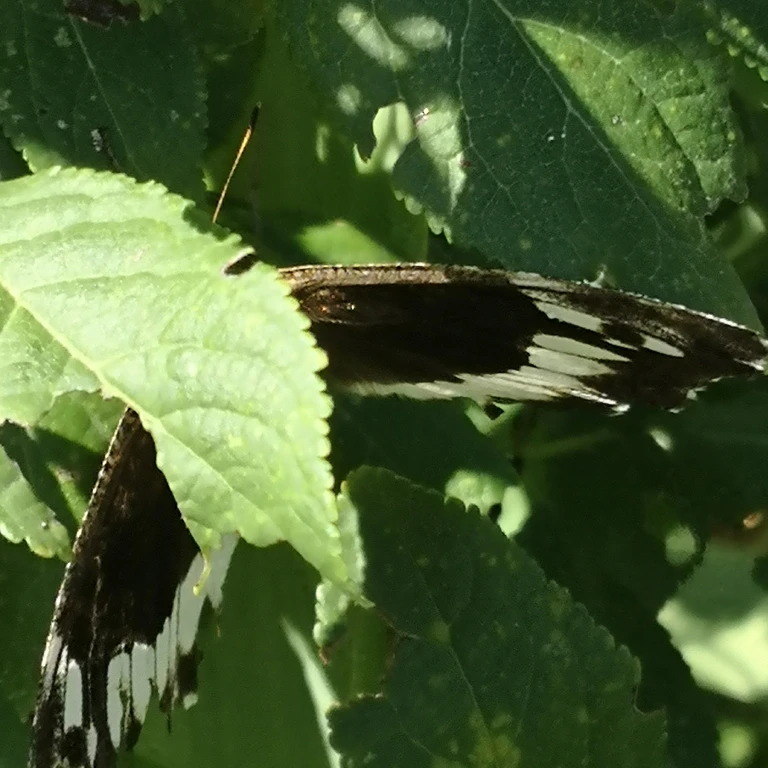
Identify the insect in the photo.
Brintesia circe
